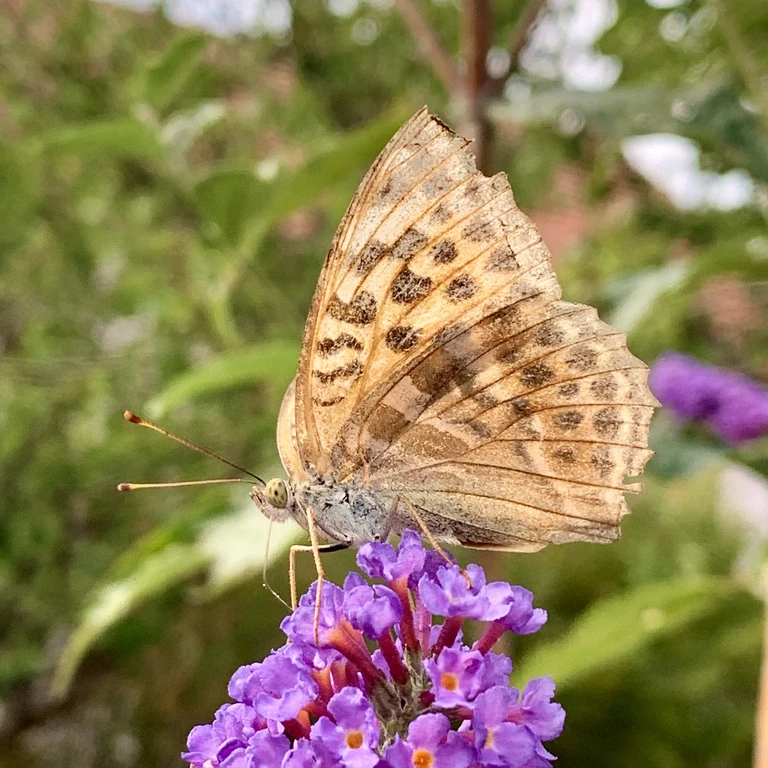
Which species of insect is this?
Argynnis paphia
